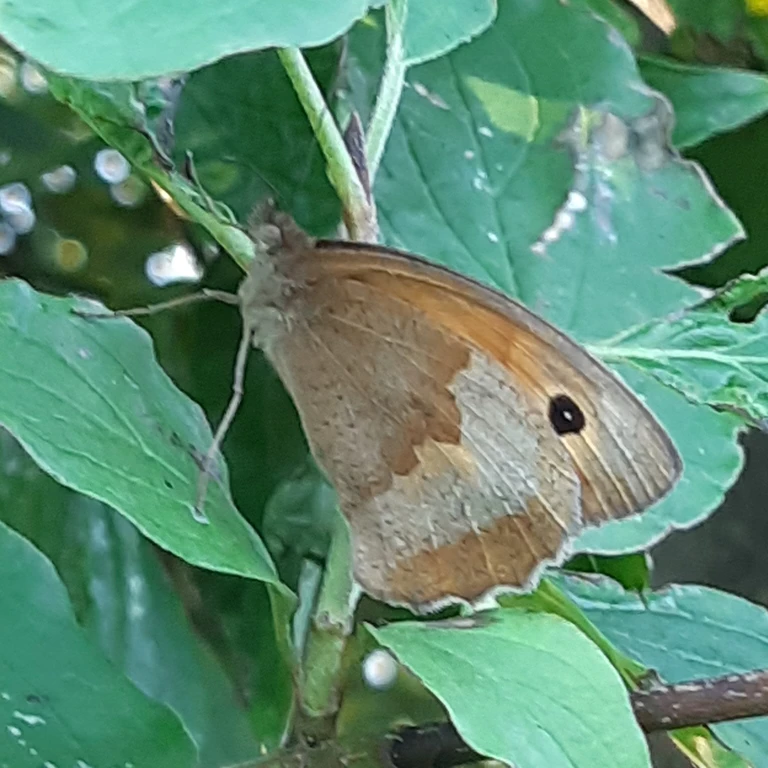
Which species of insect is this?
Maniola jurtina
